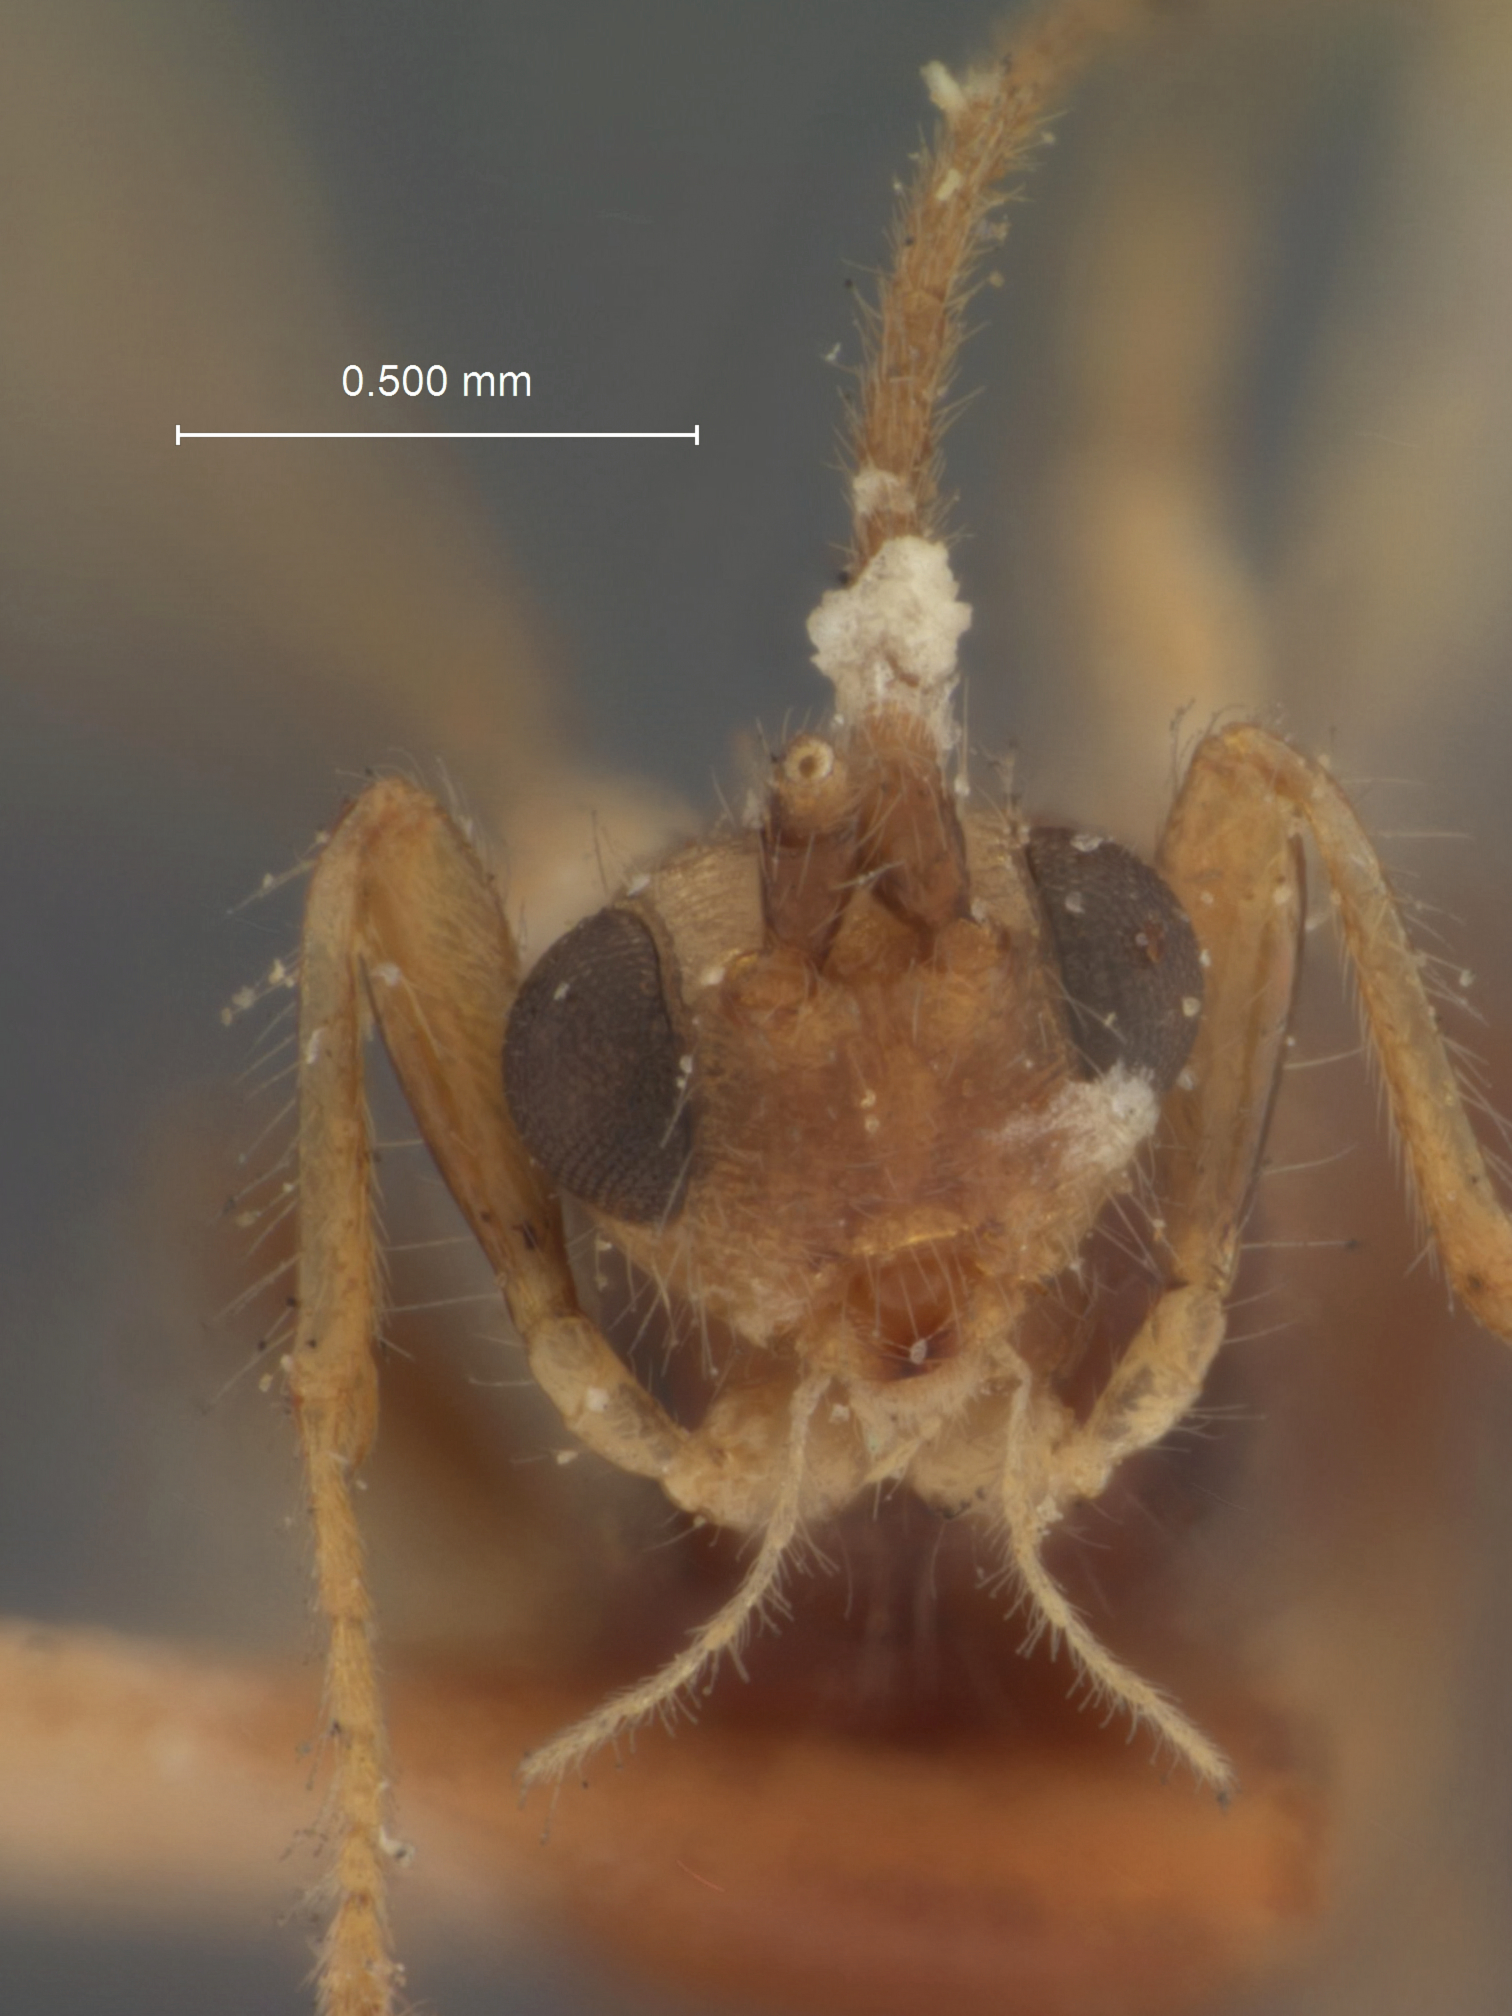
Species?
Spathius bion
